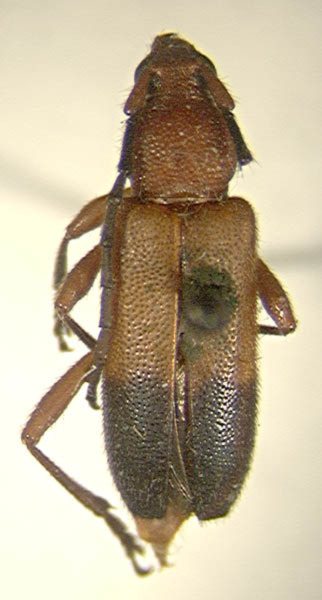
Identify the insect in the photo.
Trichrous fisheri (also Trichrous bicolor)
